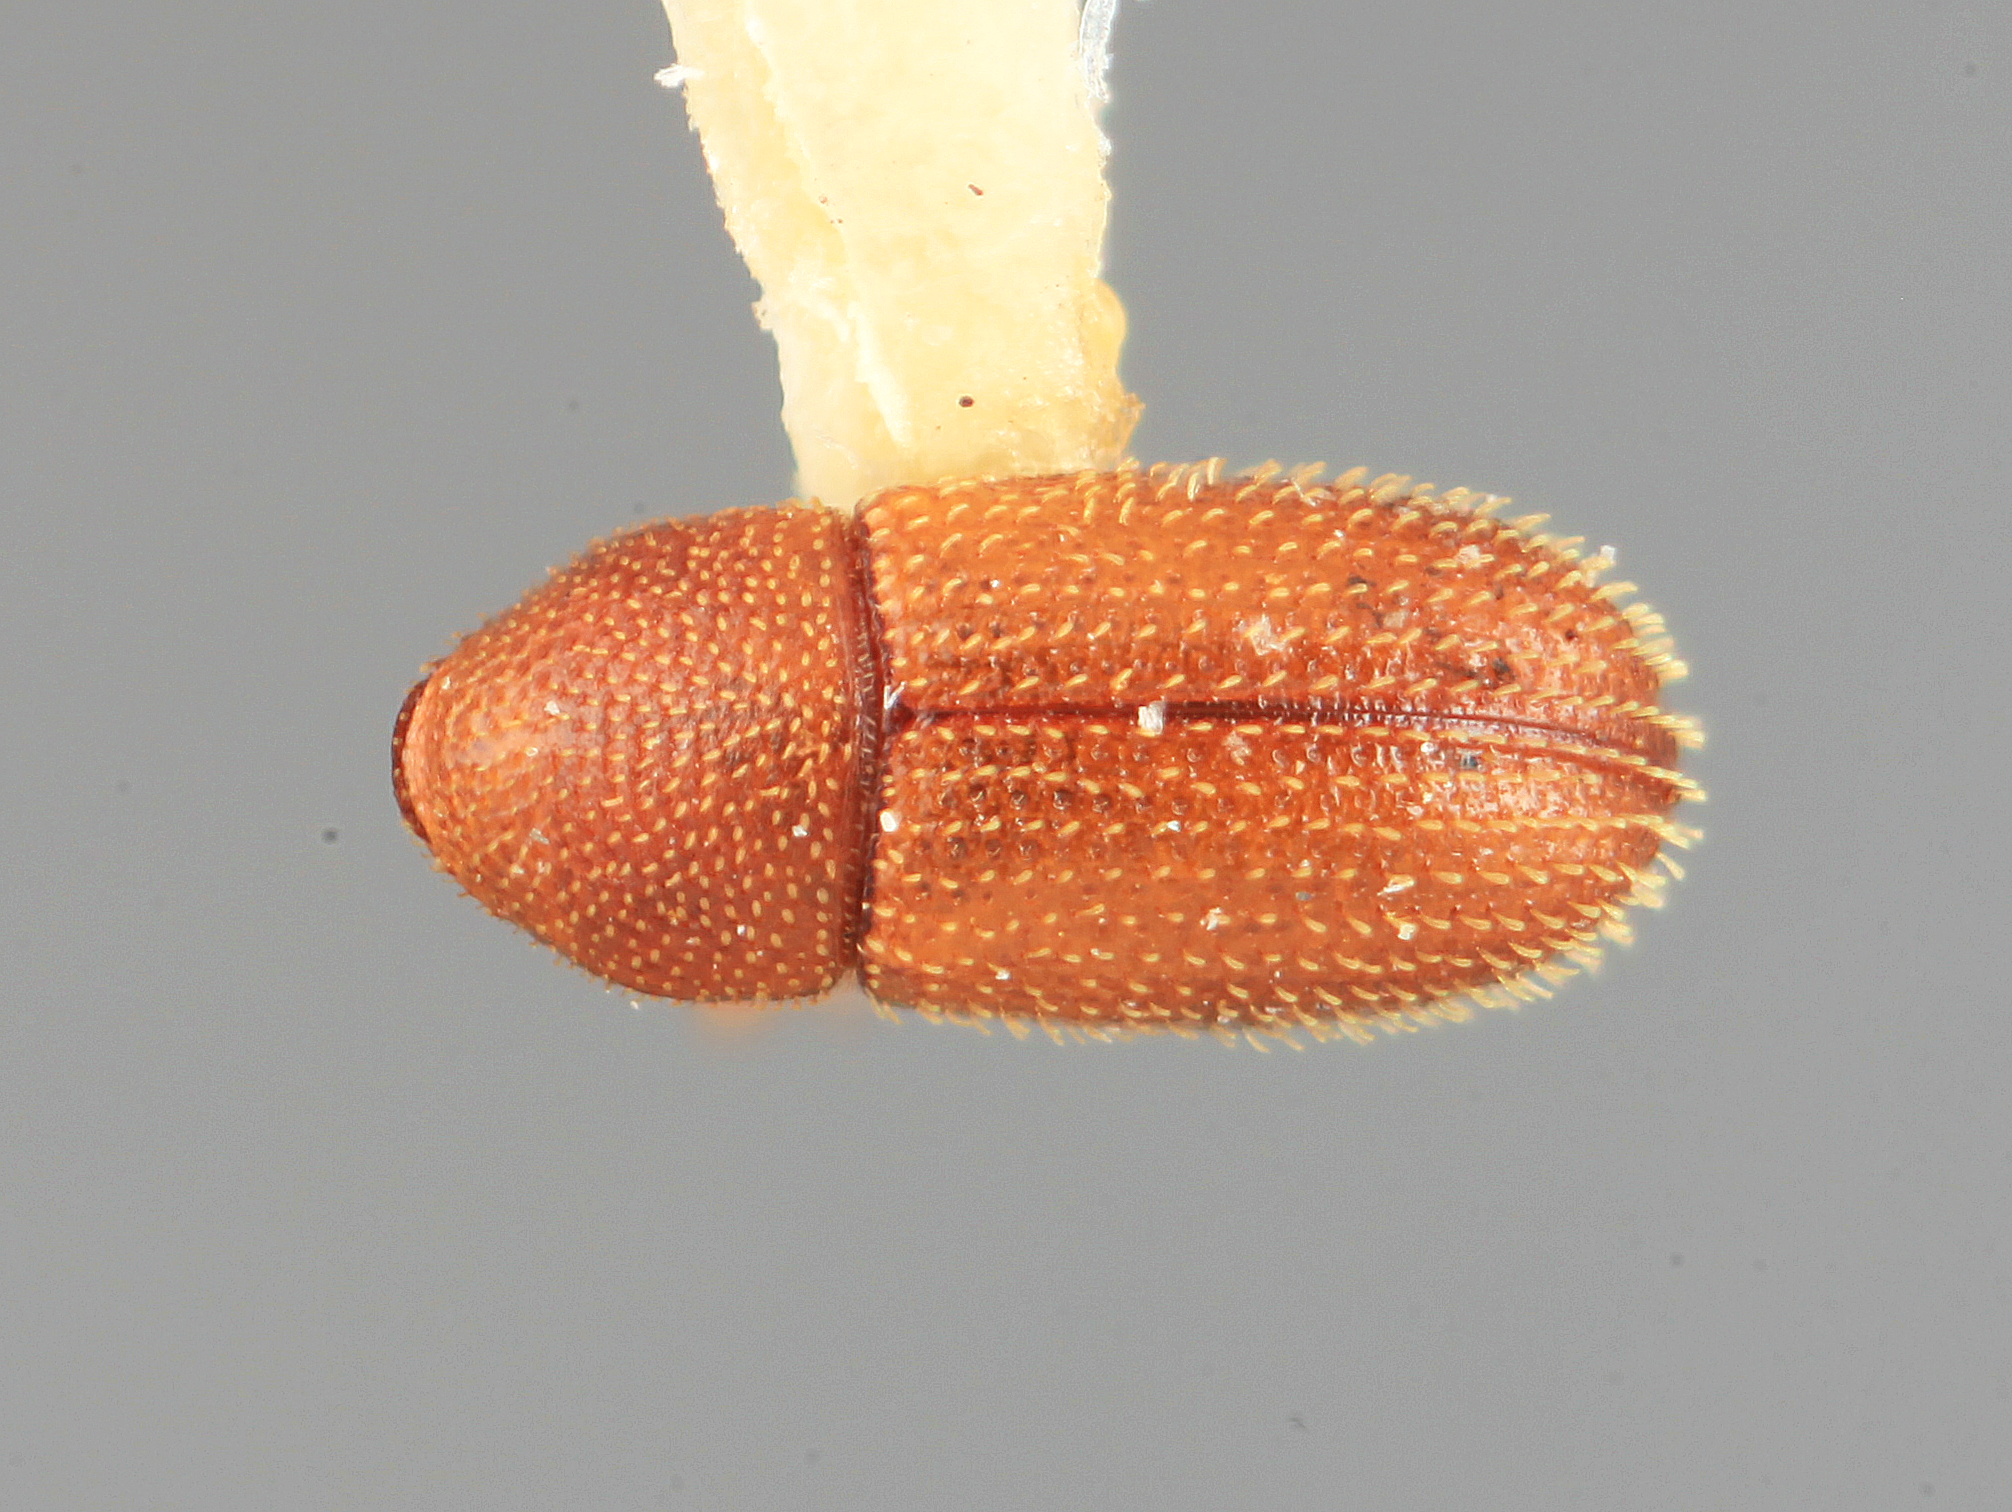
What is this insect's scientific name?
Spermophthorus aberrans
